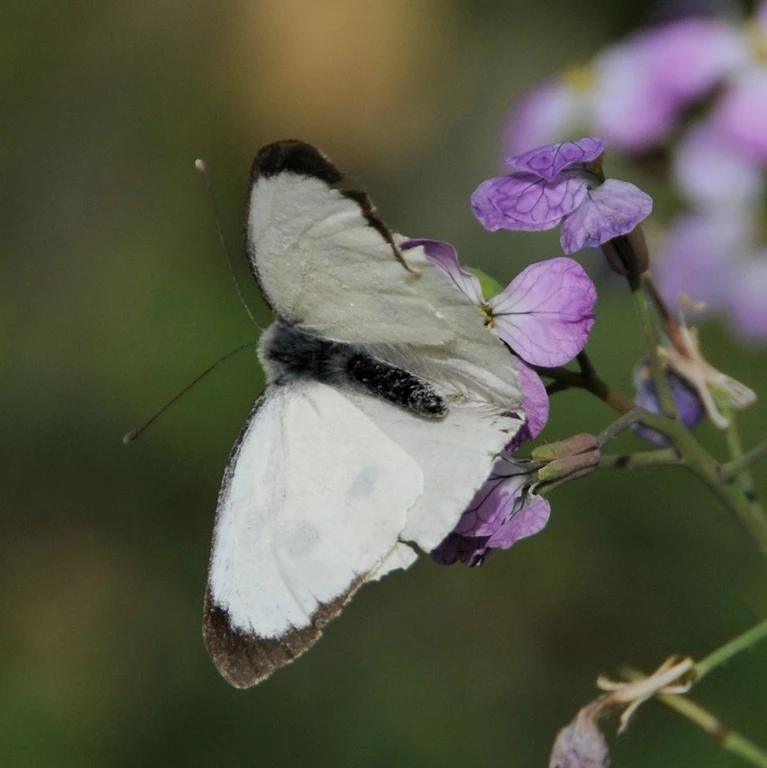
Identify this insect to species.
Pieris brassicae
